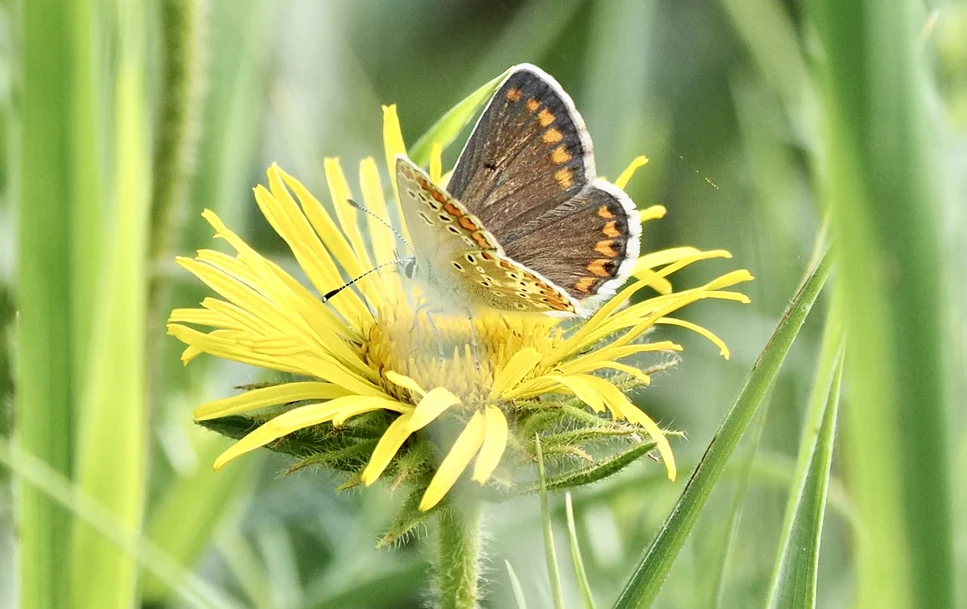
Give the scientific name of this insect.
Aricia agestis/artaxerxes
